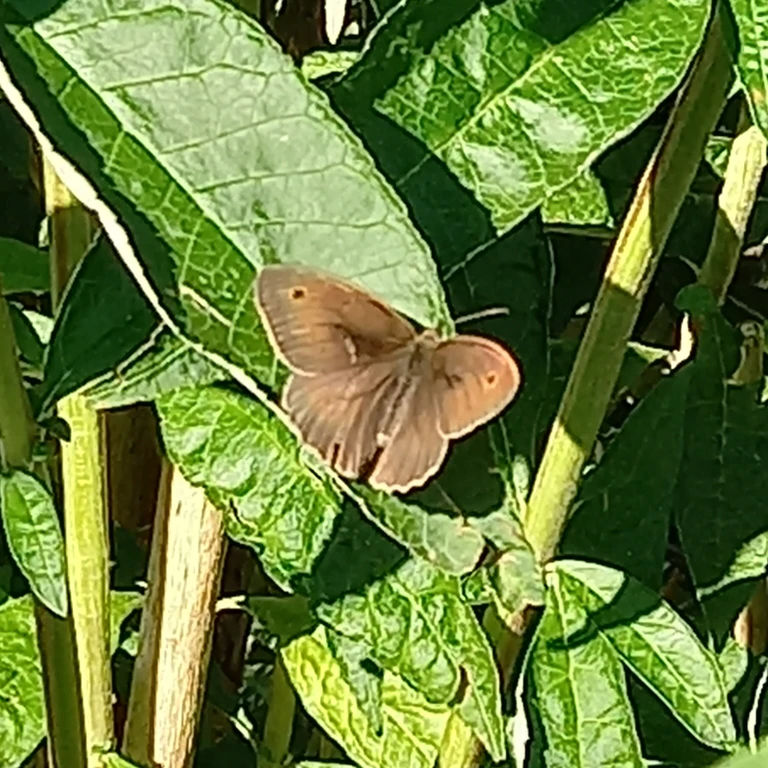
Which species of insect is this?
Maniola jurtina
